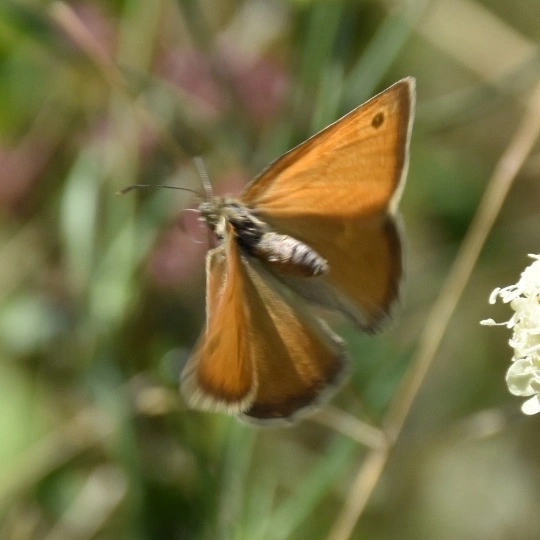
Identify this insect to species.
Coenonympha pamphilus
